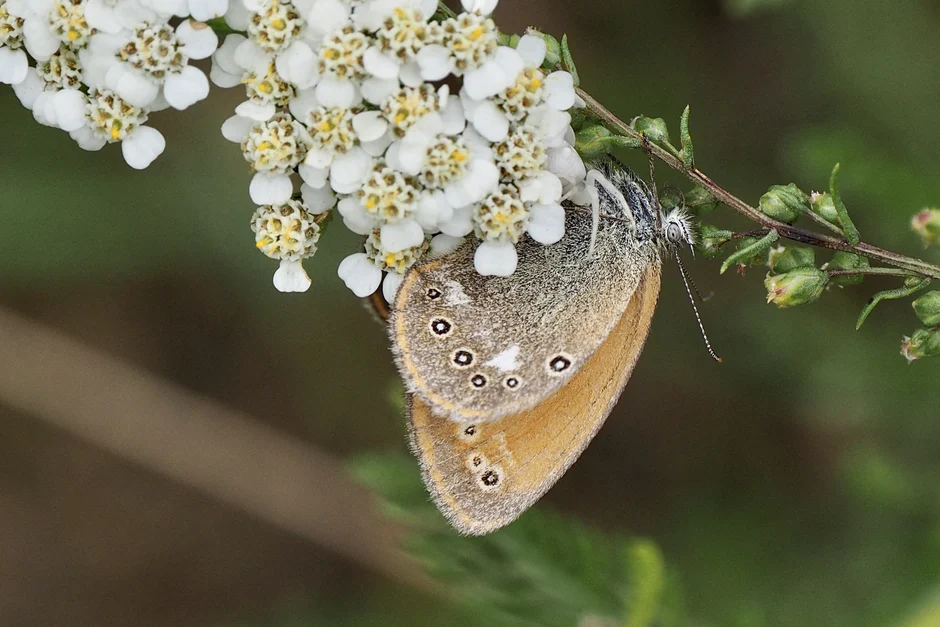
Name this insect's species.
Coenonympha glycerion (also Coenonympha iphis)
